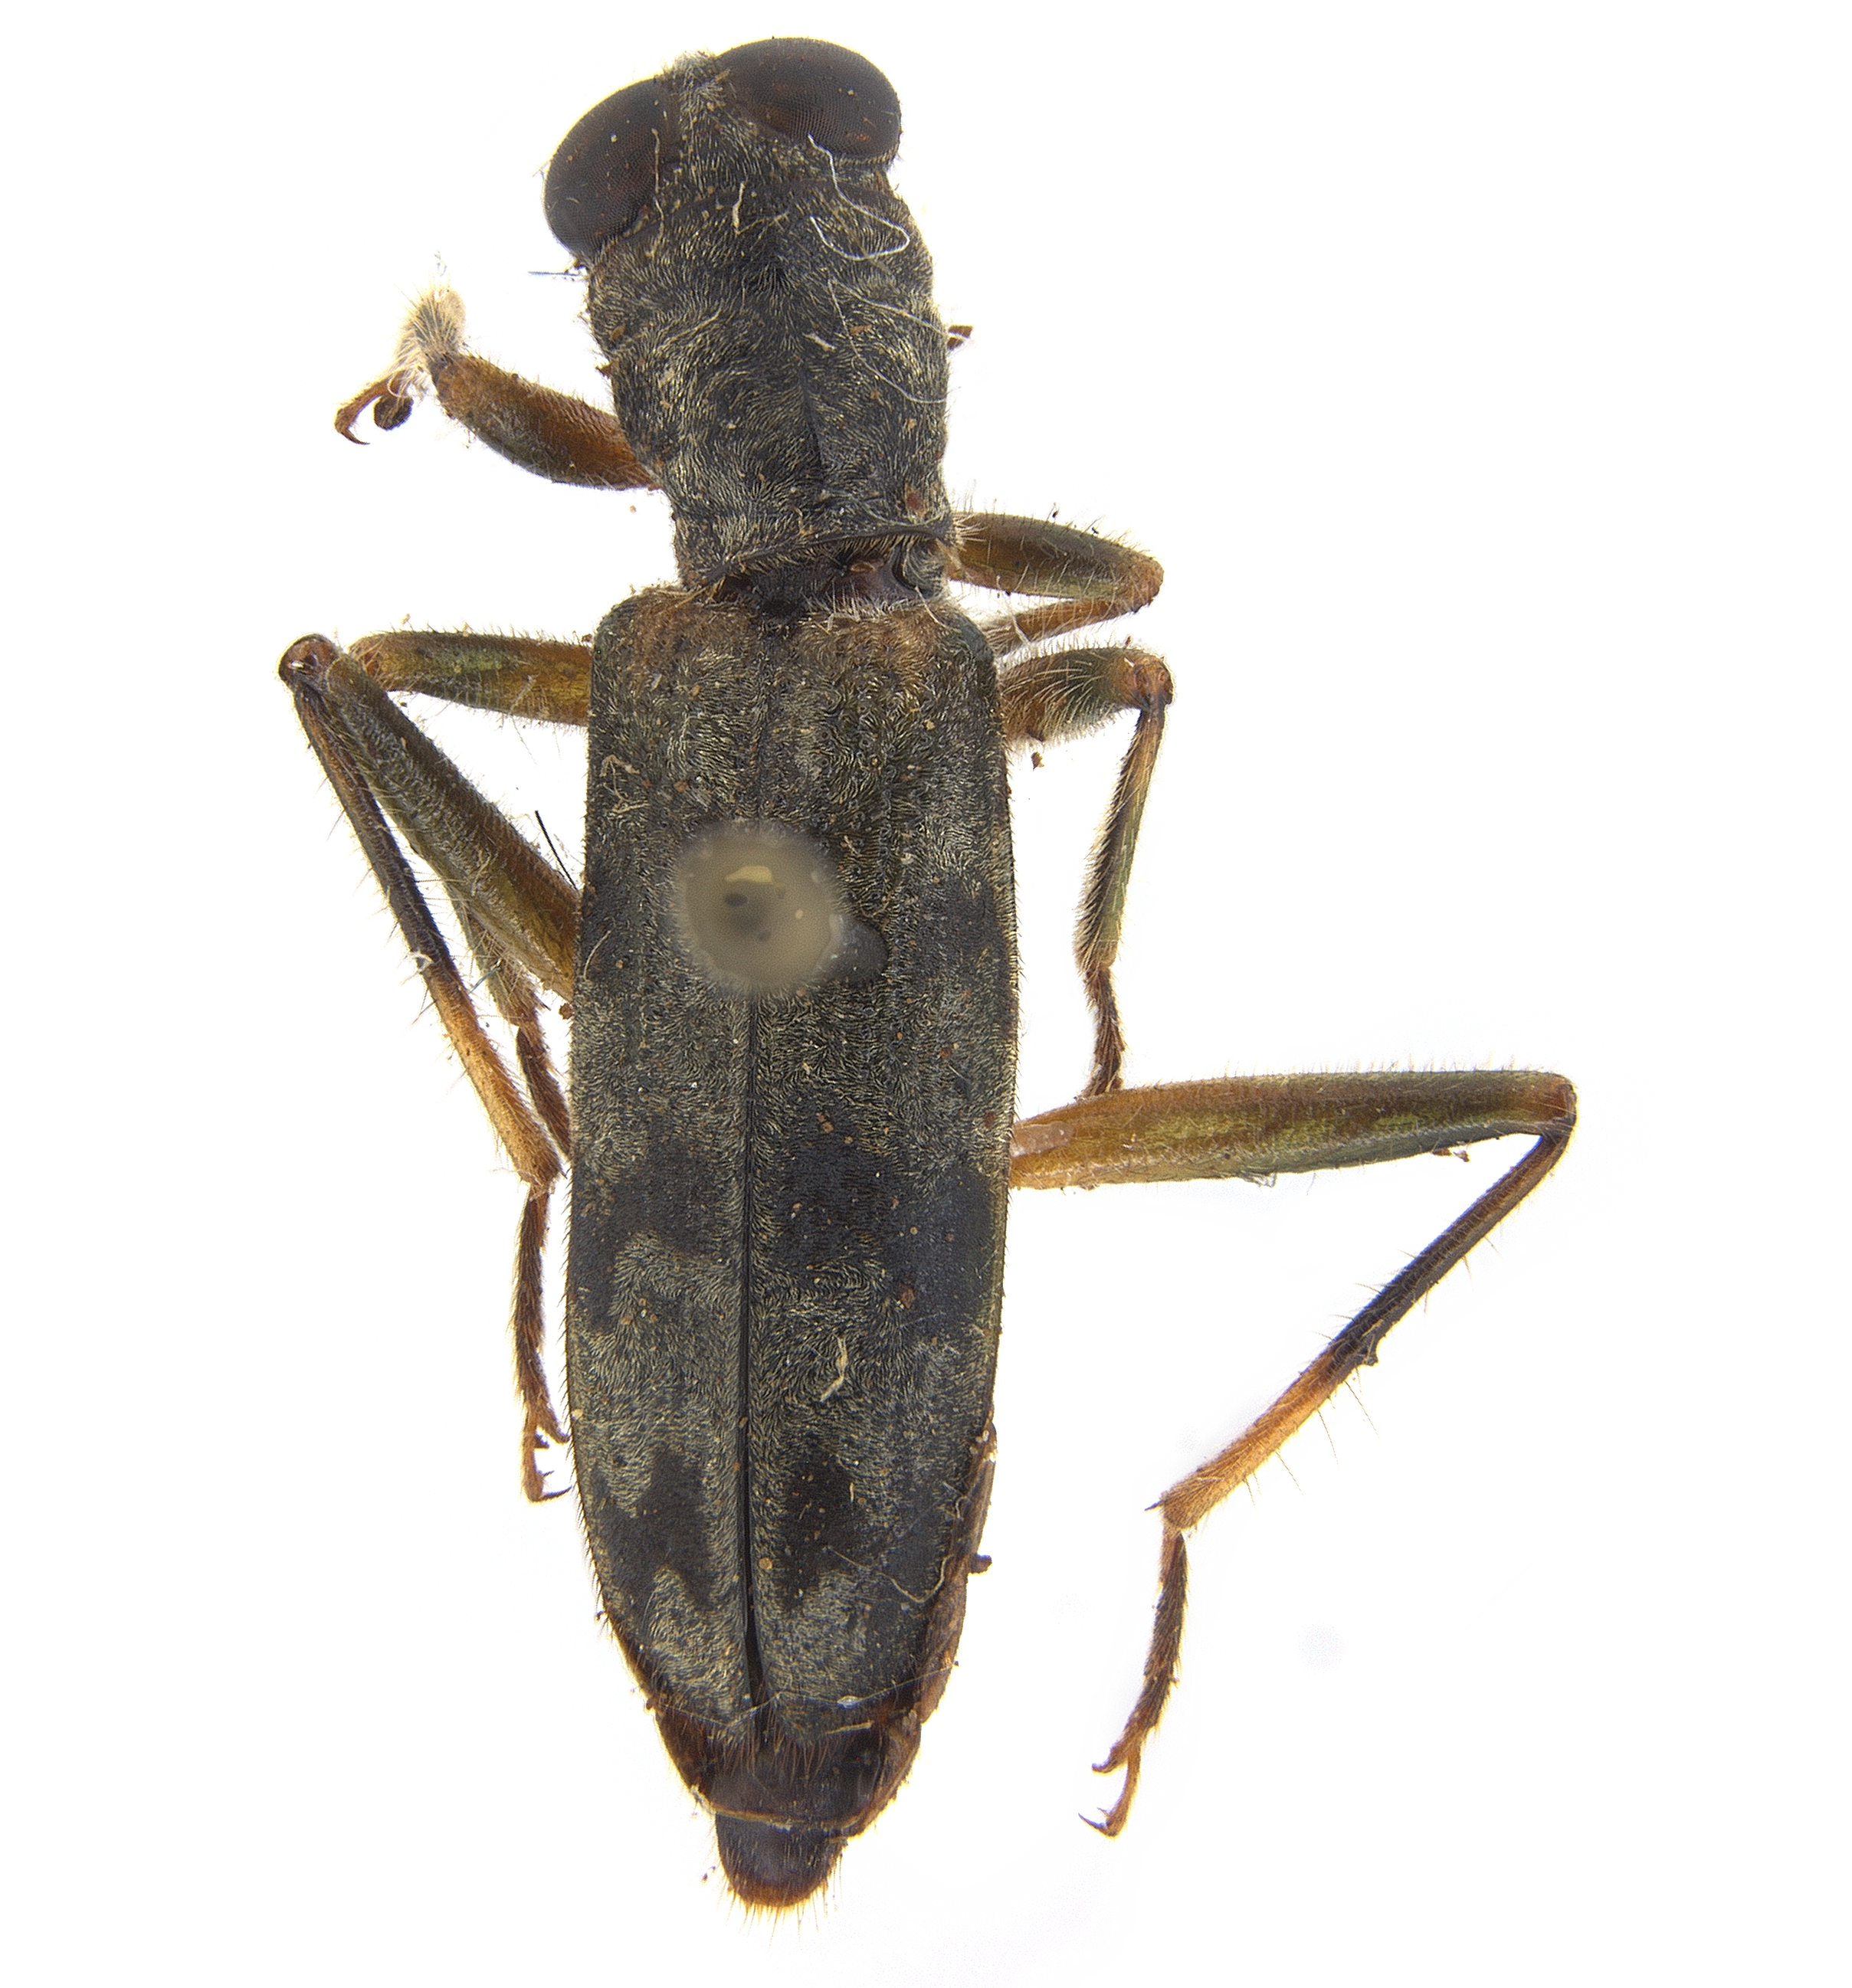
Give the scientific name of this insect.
Omadius semicarinatus
